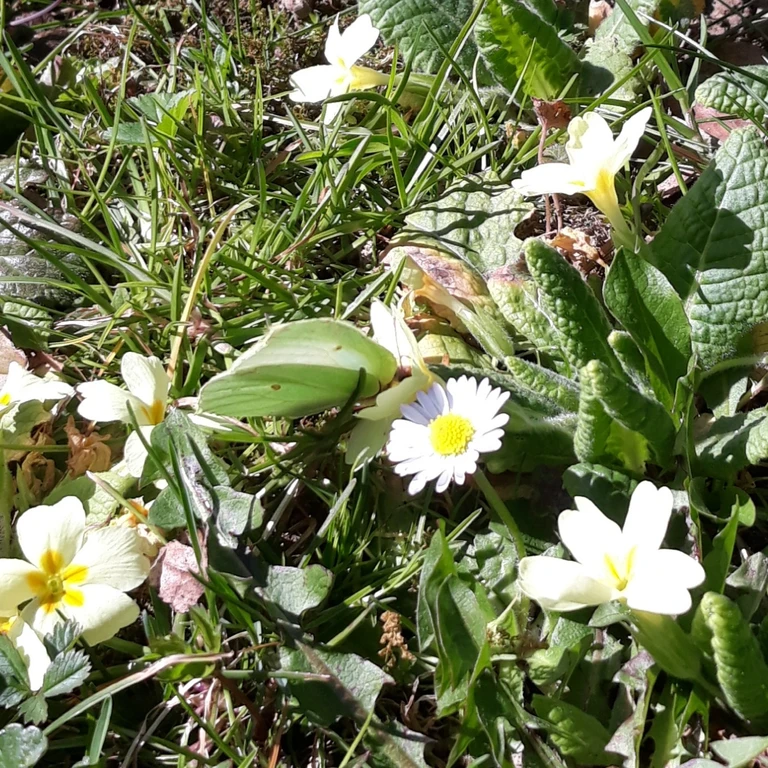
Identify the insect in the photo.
Gonepteryx rhamni
